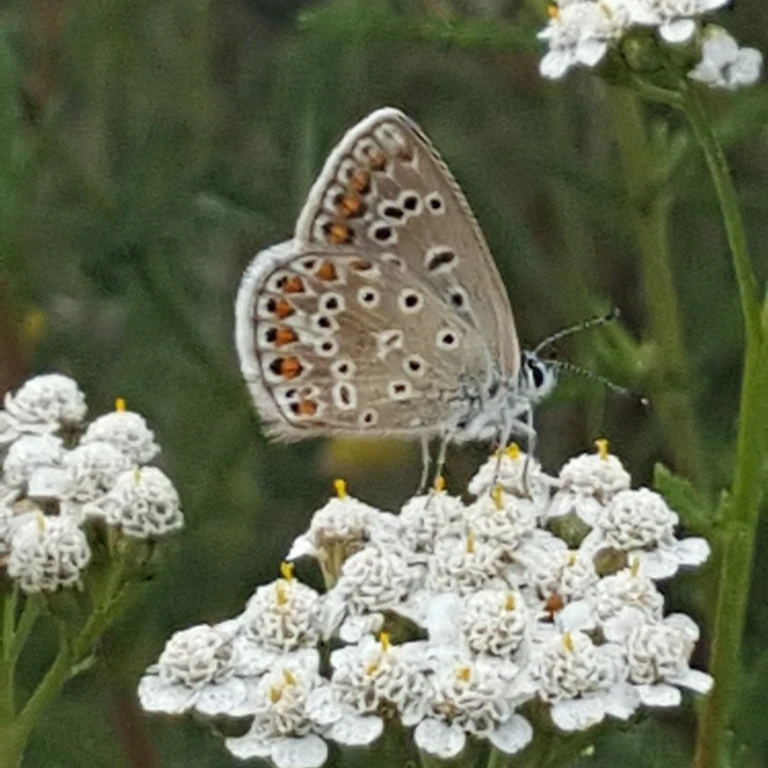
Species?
Polyommatus icarus
